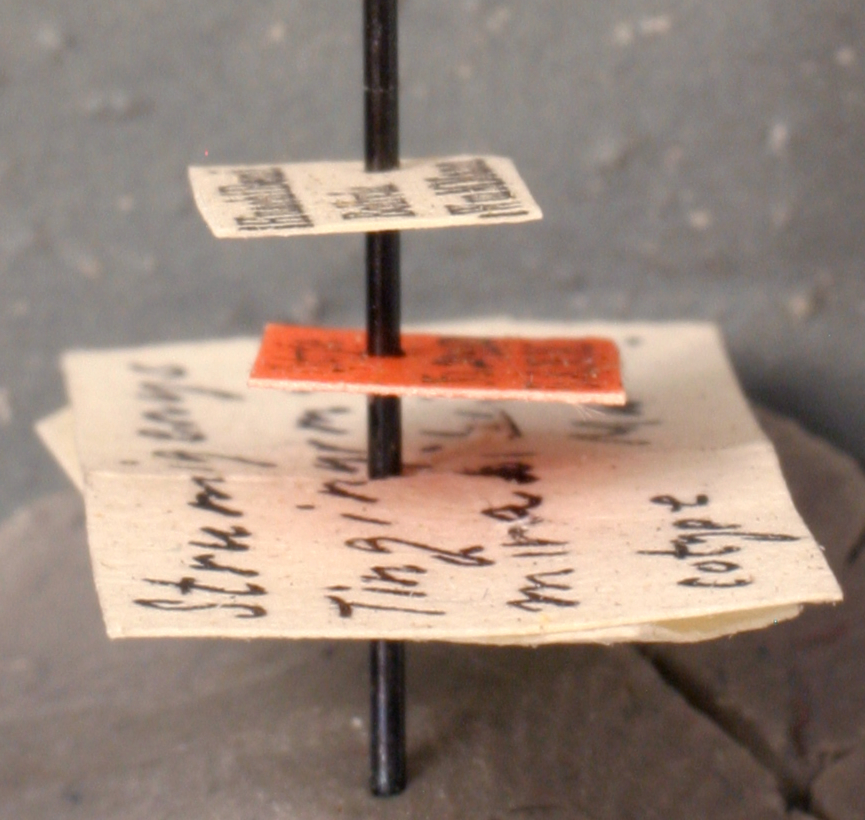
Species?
Strumigenys mirabilis
